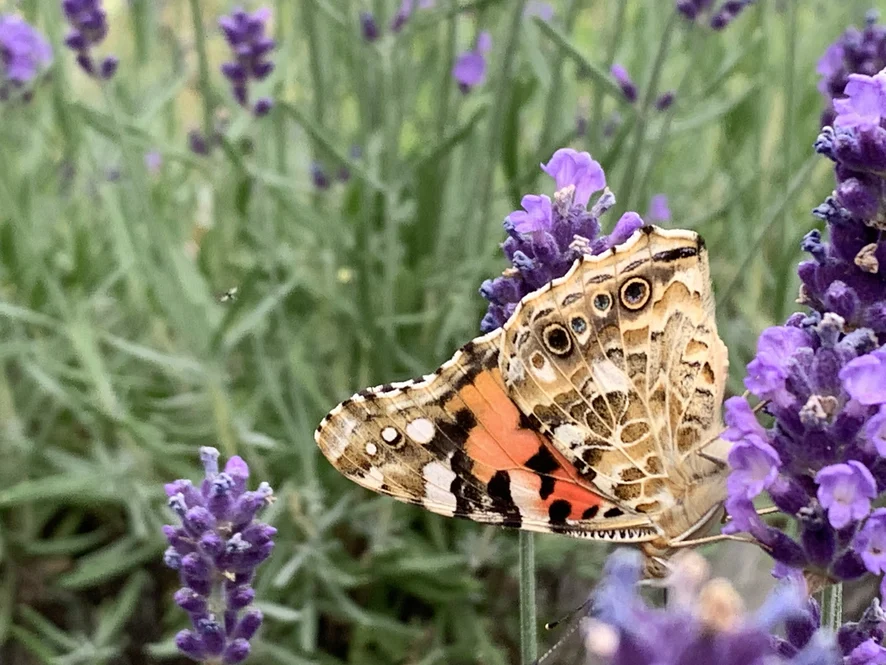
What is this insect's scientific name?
Vanessa cardui
